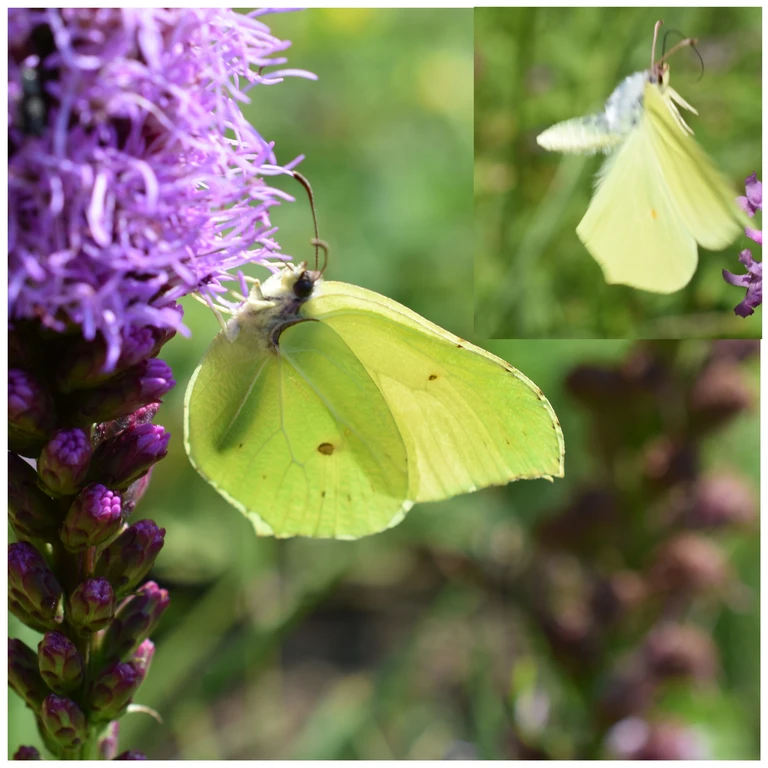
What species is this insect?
Gonepteryx rhamni
